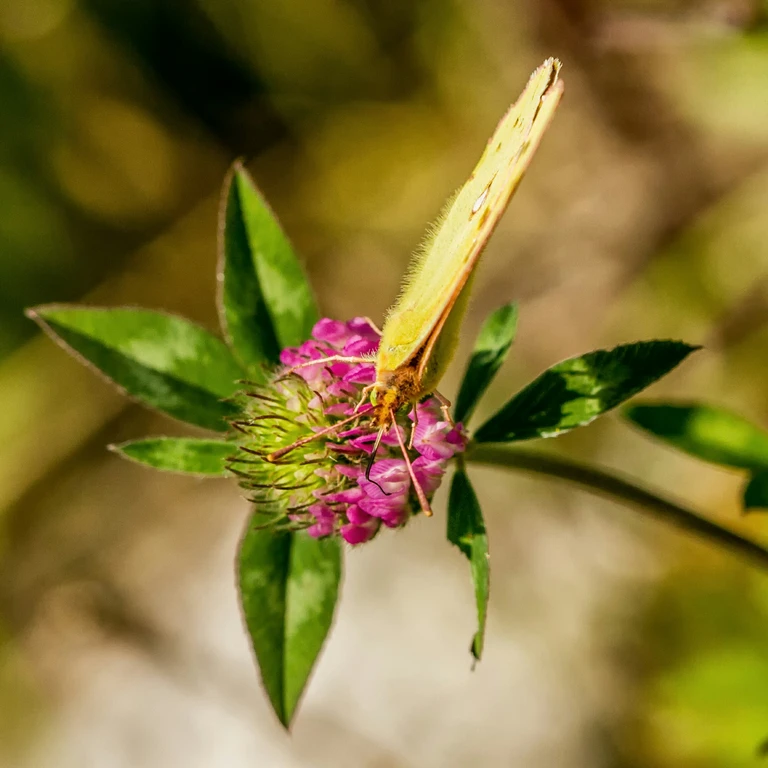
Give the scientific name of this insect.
Colias croceus
